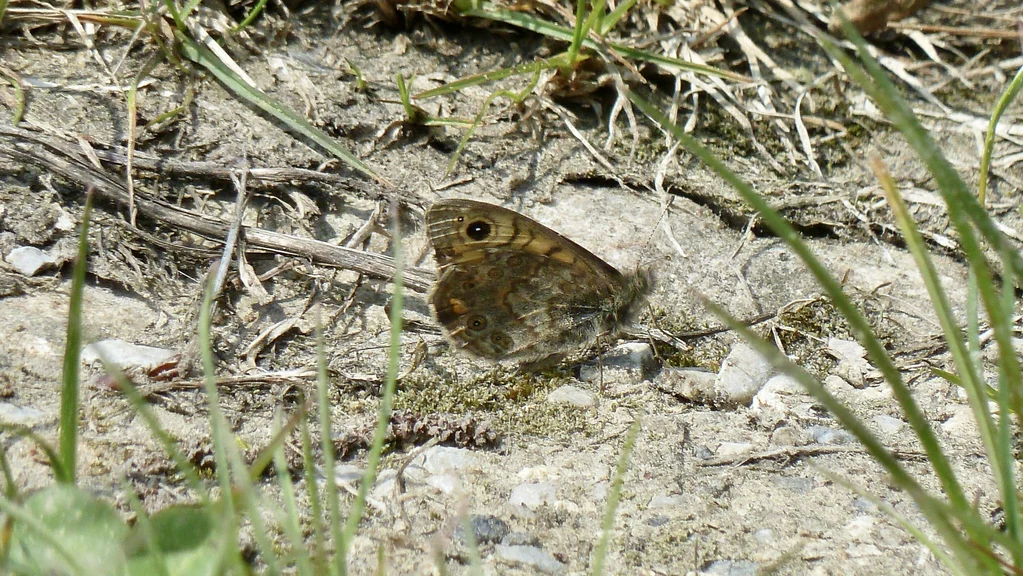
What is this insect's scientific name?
Lasiommata megera (also Pararge megera)
